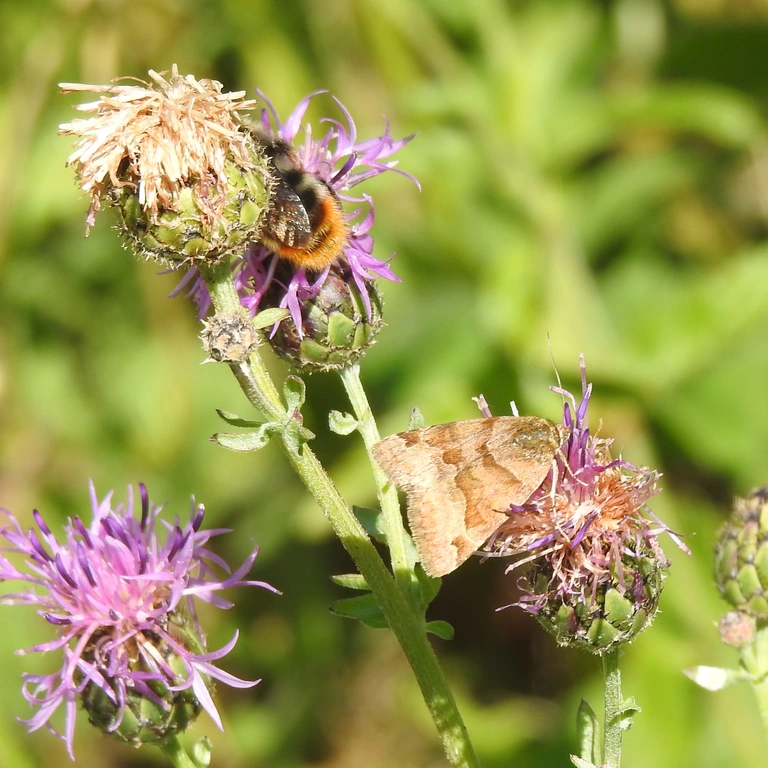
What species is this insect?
Euclidia glyphica
